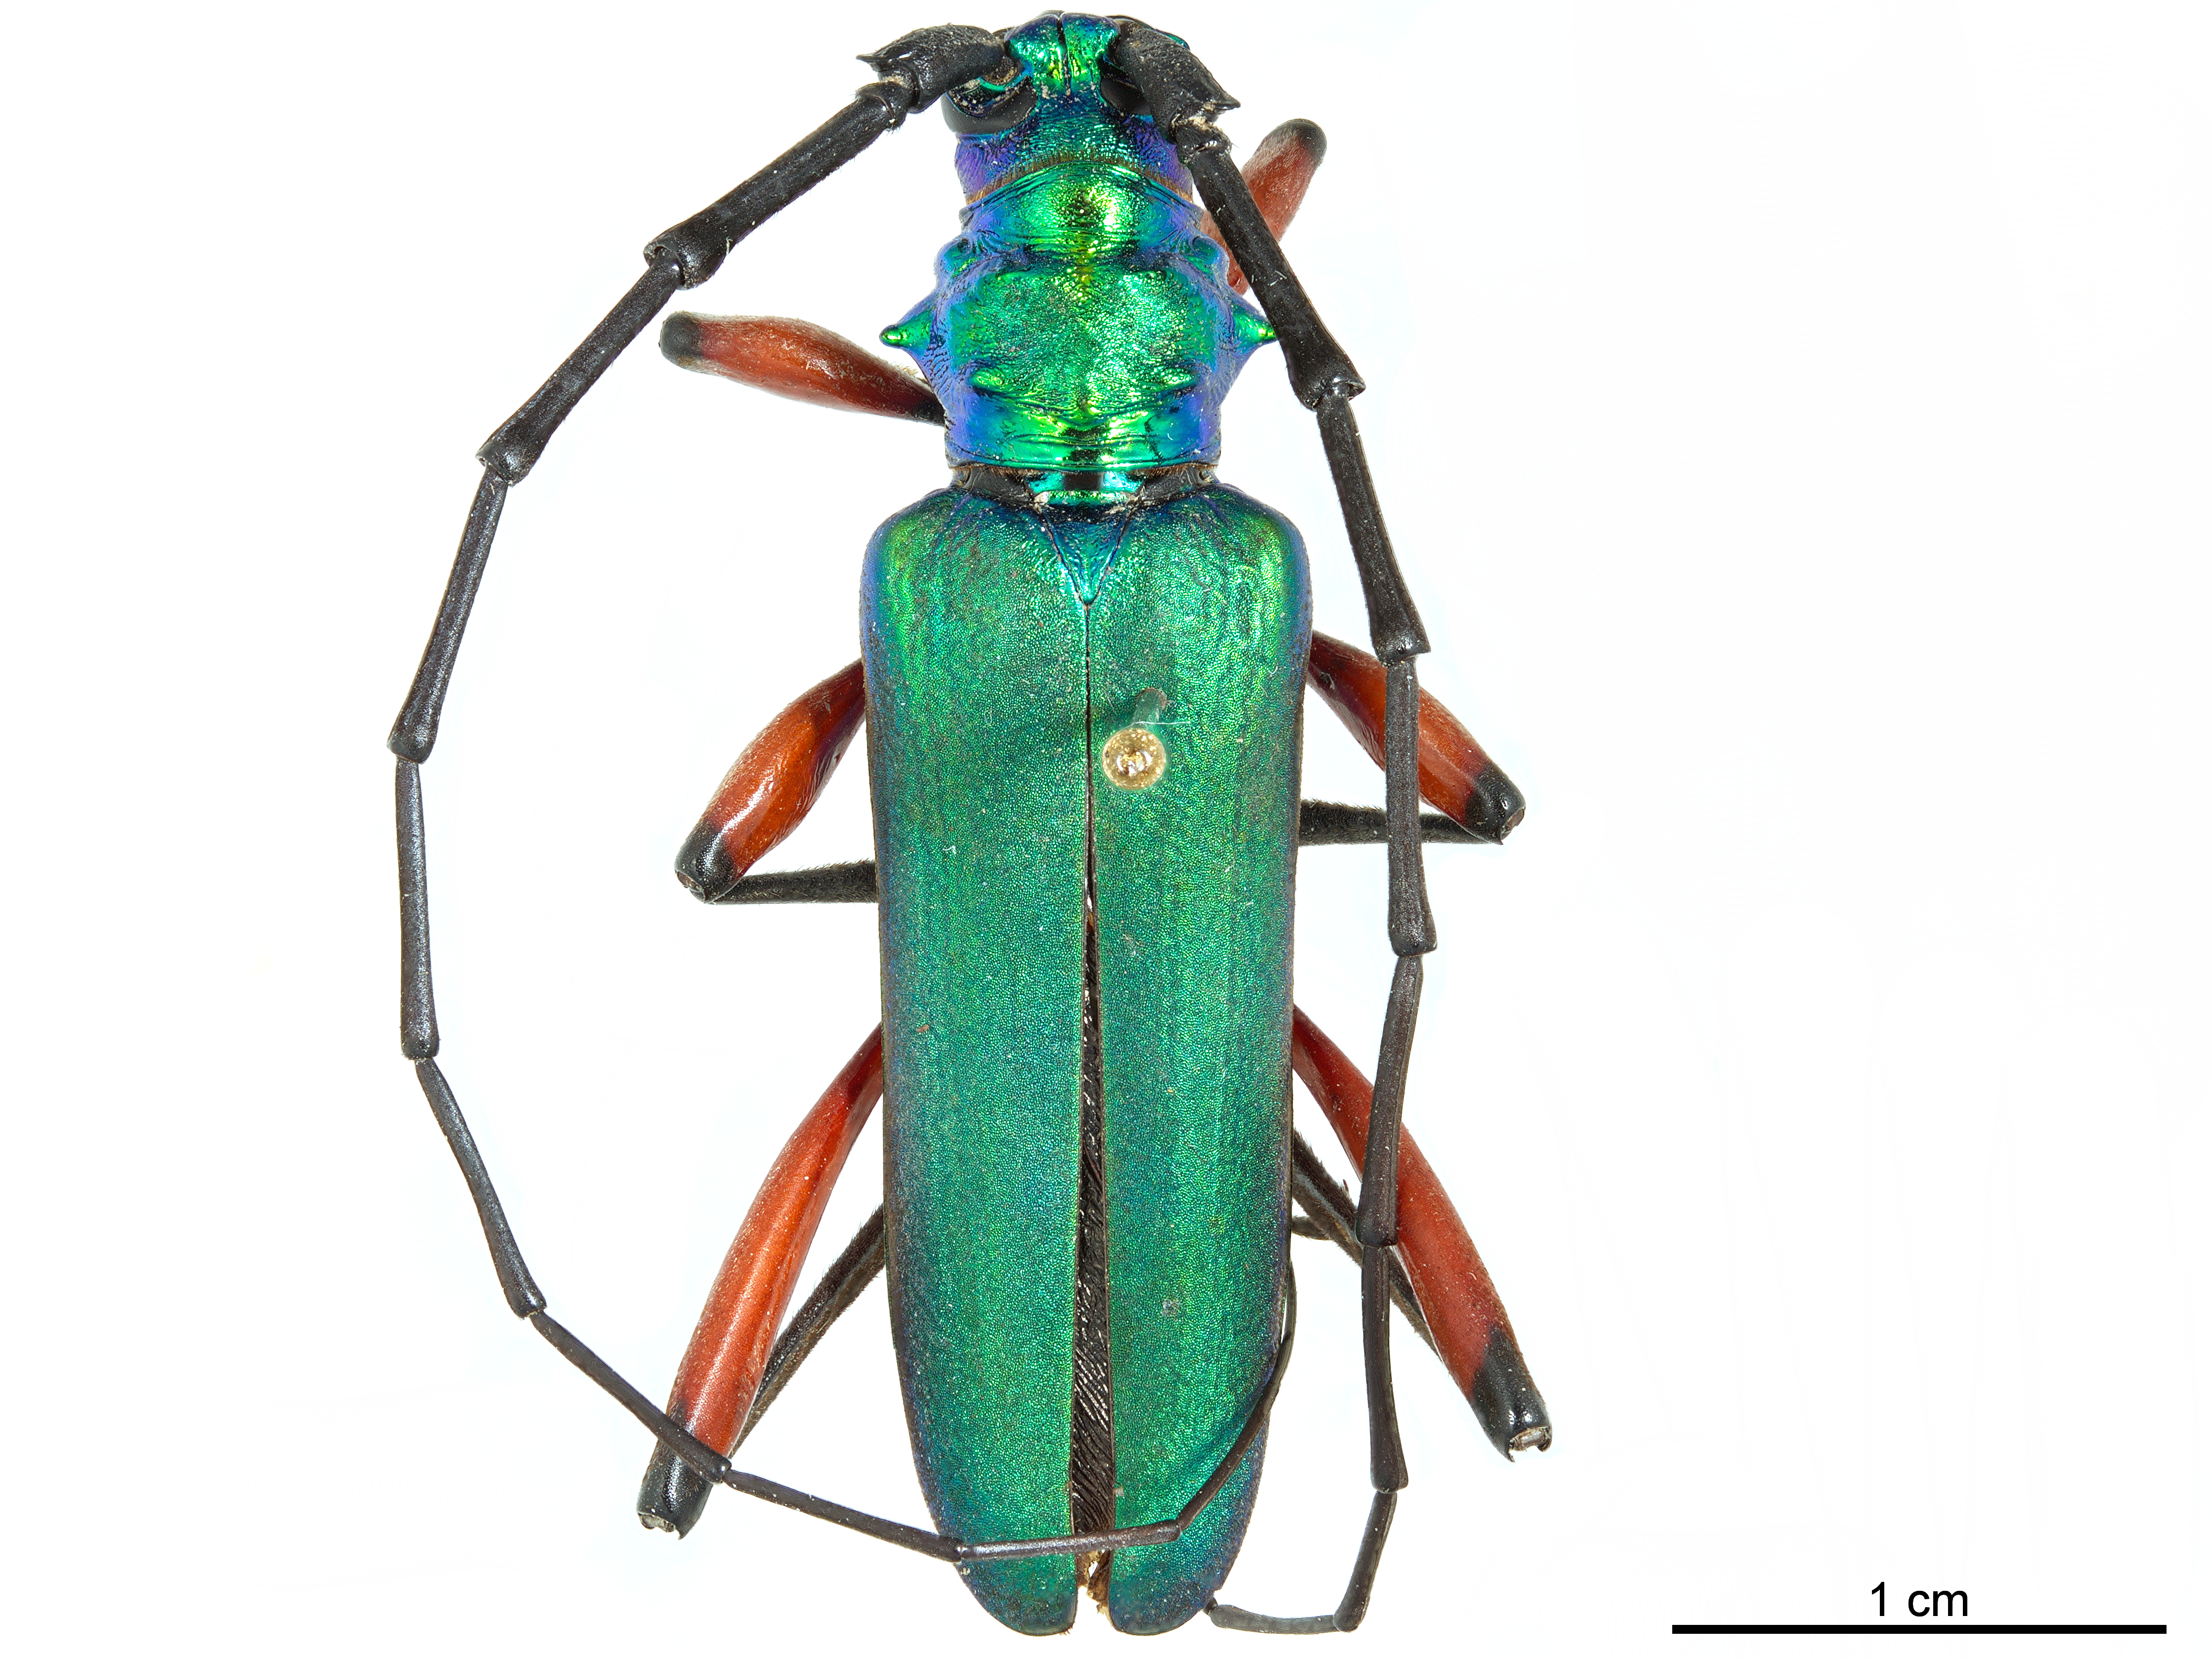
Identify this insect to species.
Plinthocoelium sapphirum
